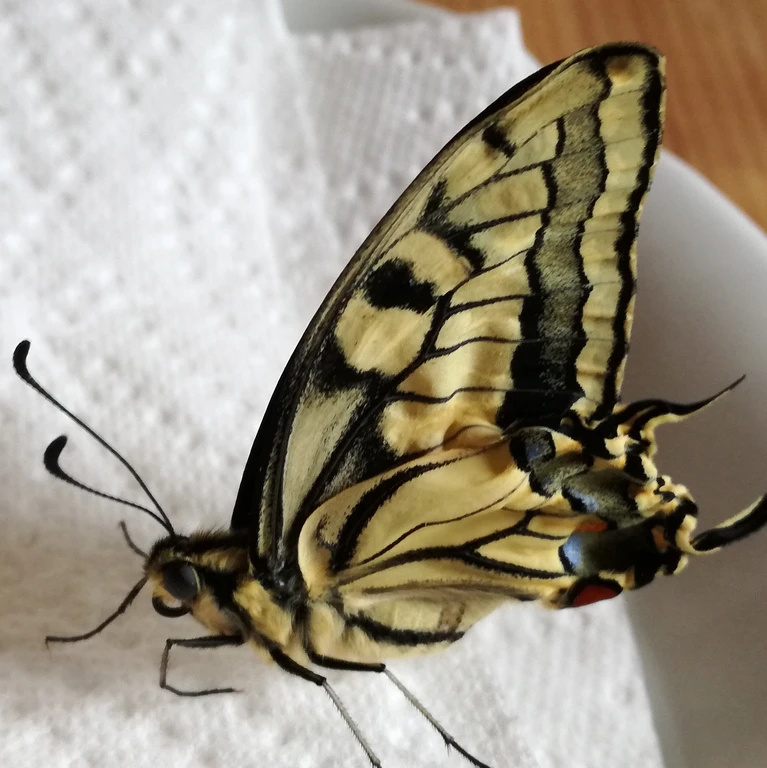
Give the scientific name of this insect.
Papilio machaon
